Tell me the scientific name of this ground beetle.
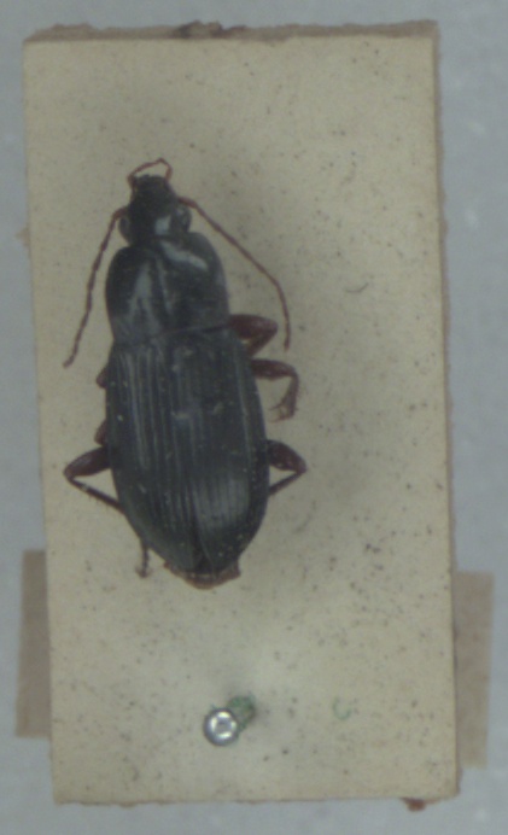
Calathus erratus
